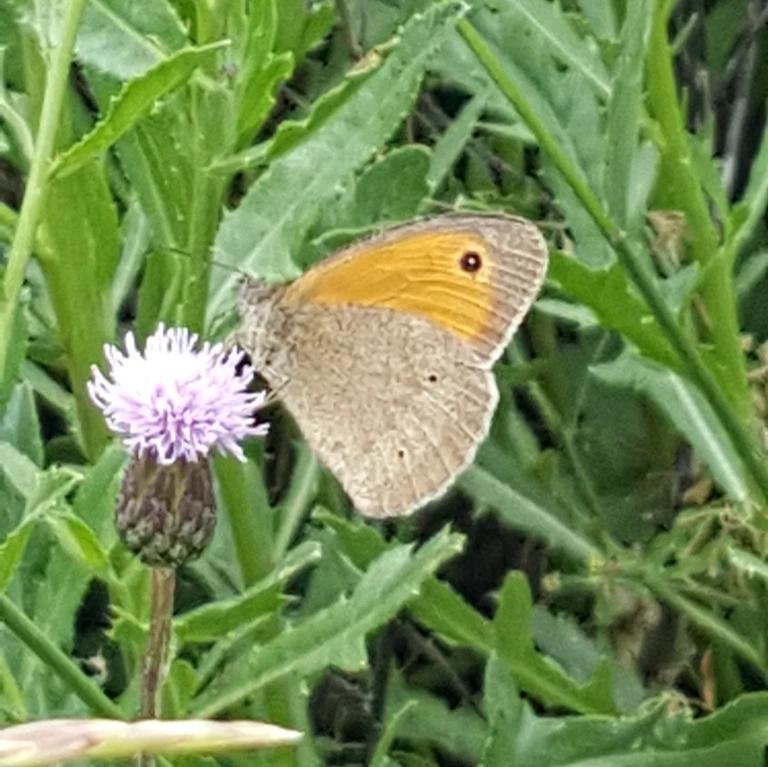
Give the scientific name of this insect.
Maniola jurtina
